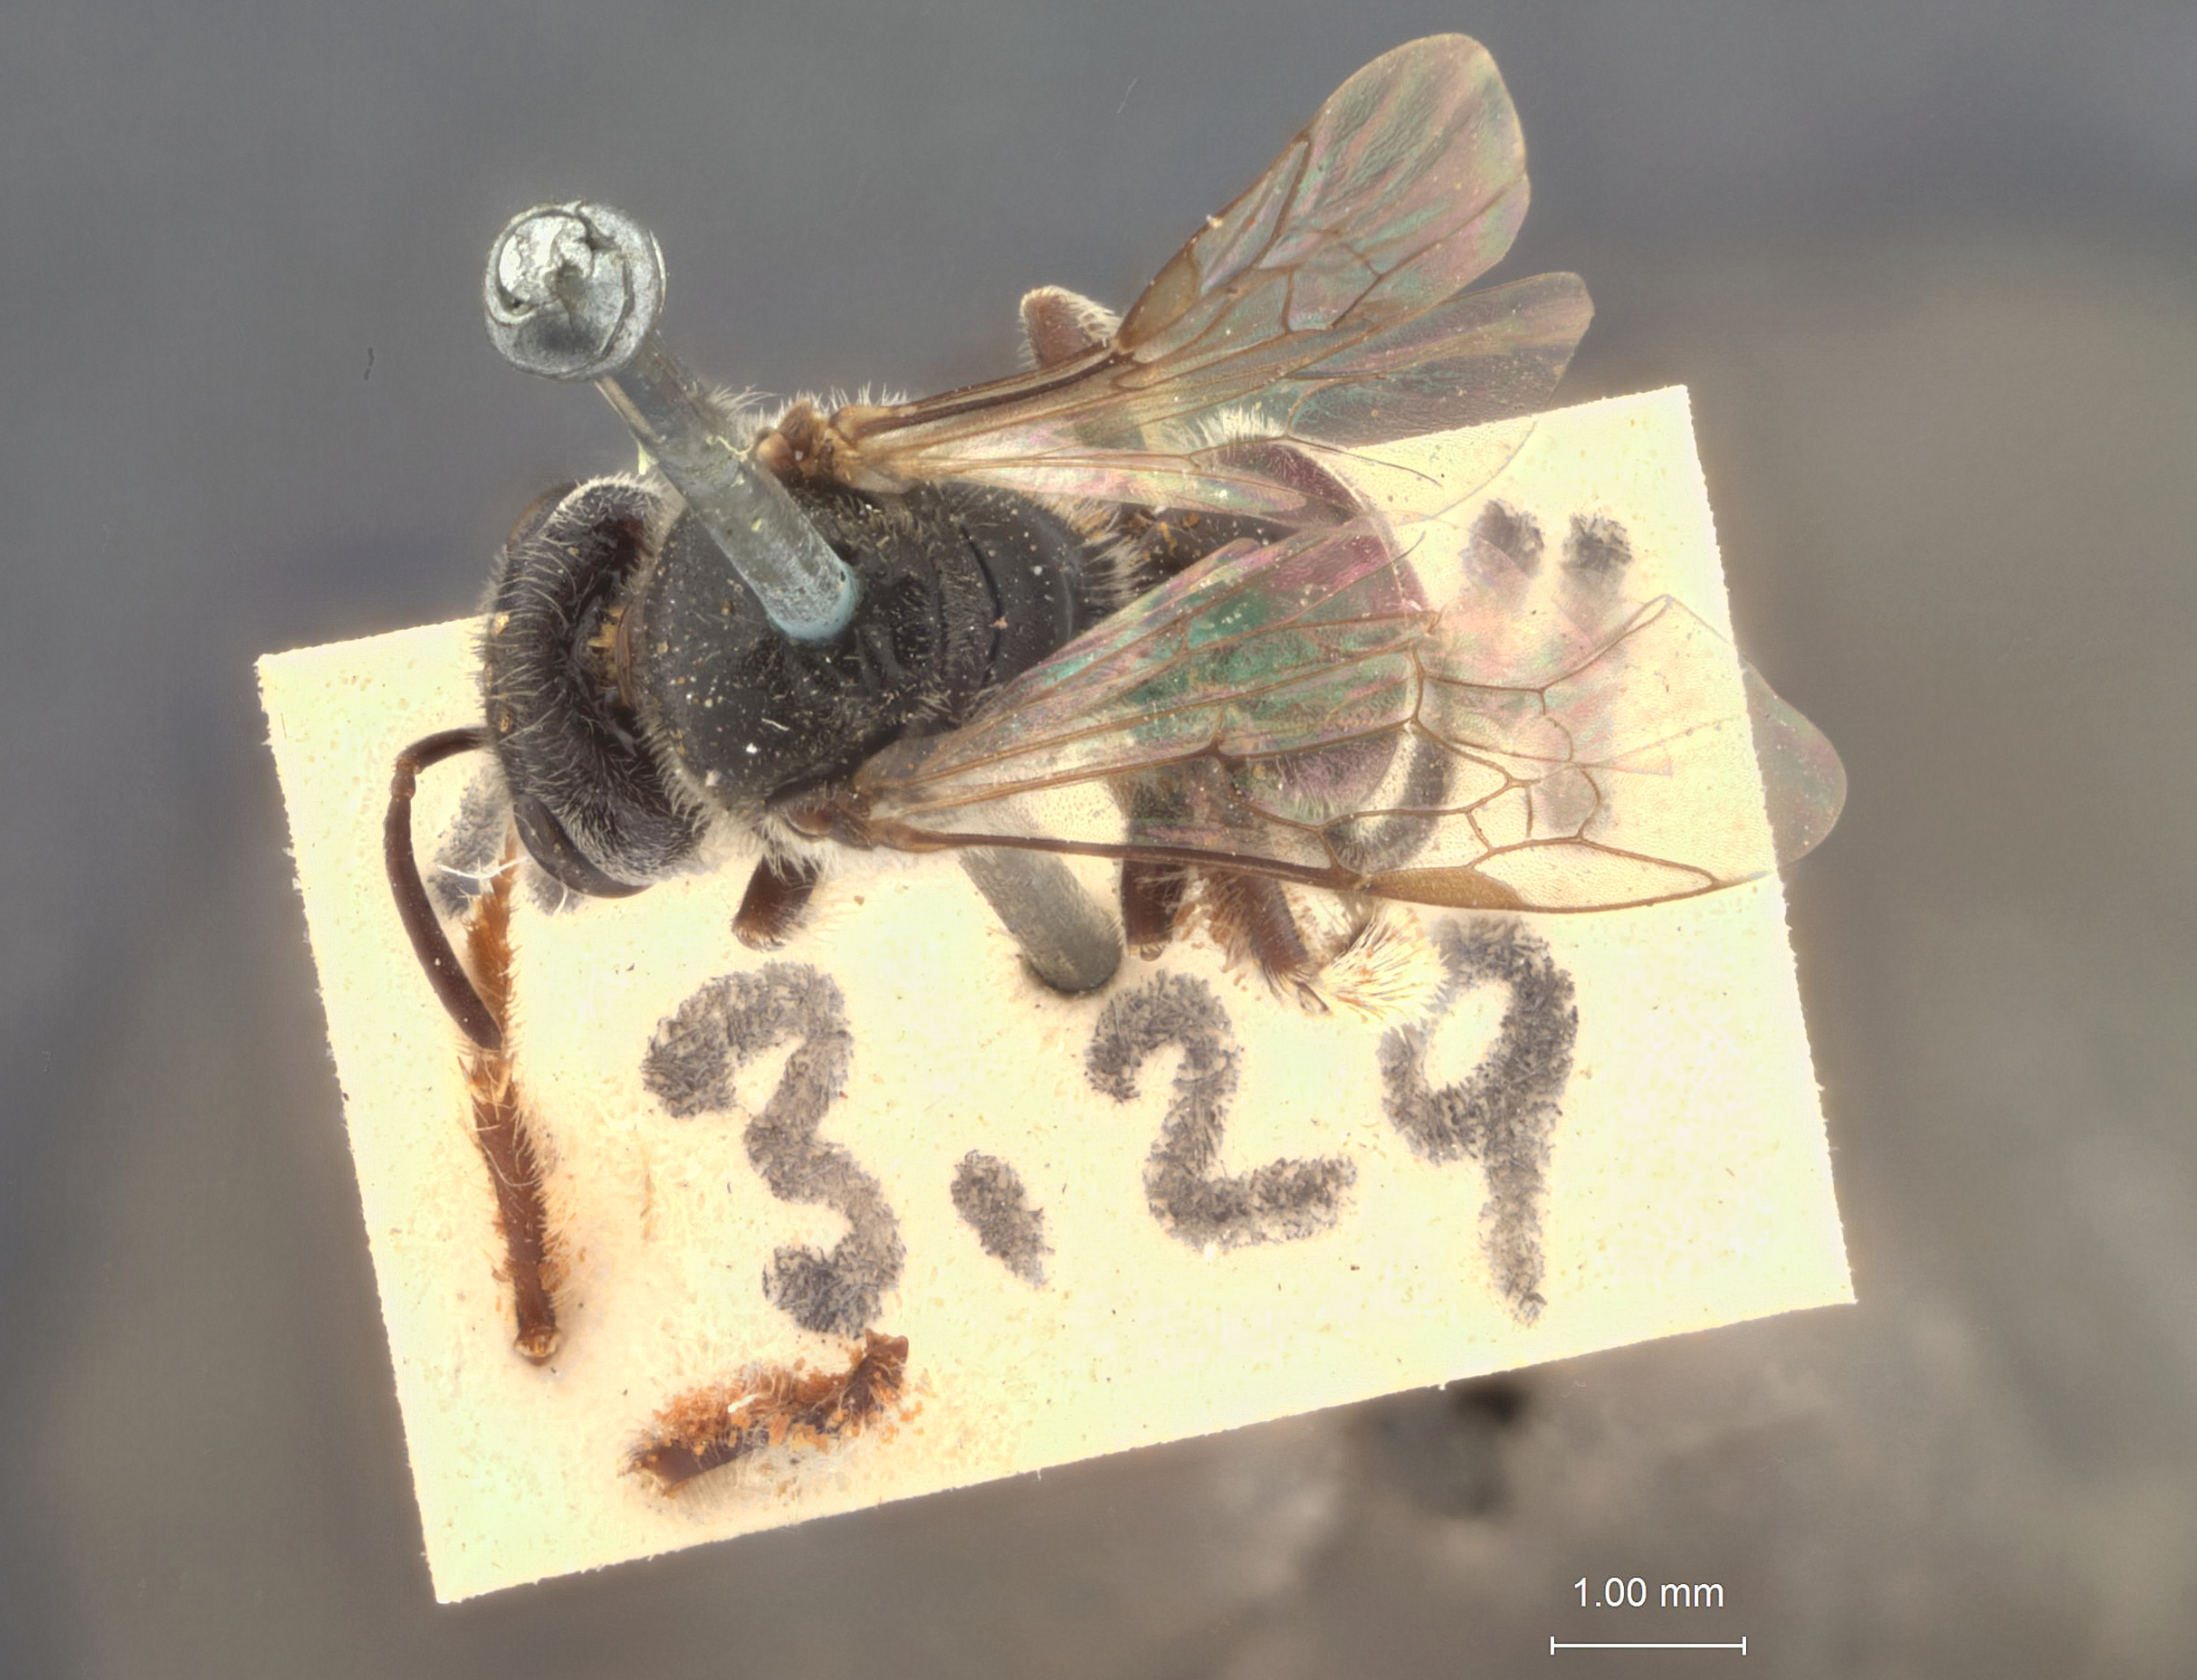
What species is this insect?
Halictus arcuatus
